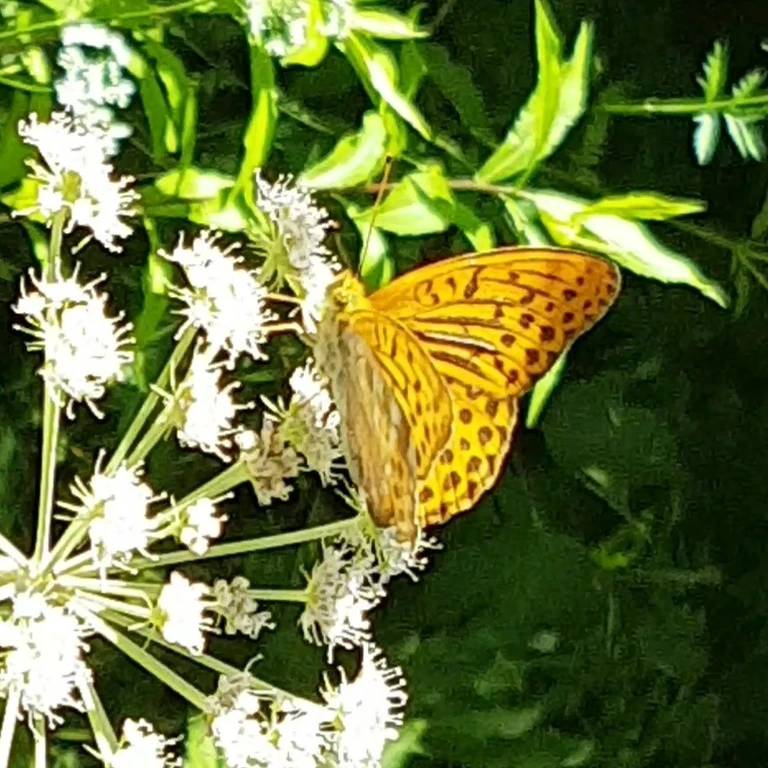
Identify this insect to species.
Argynnis paphia
